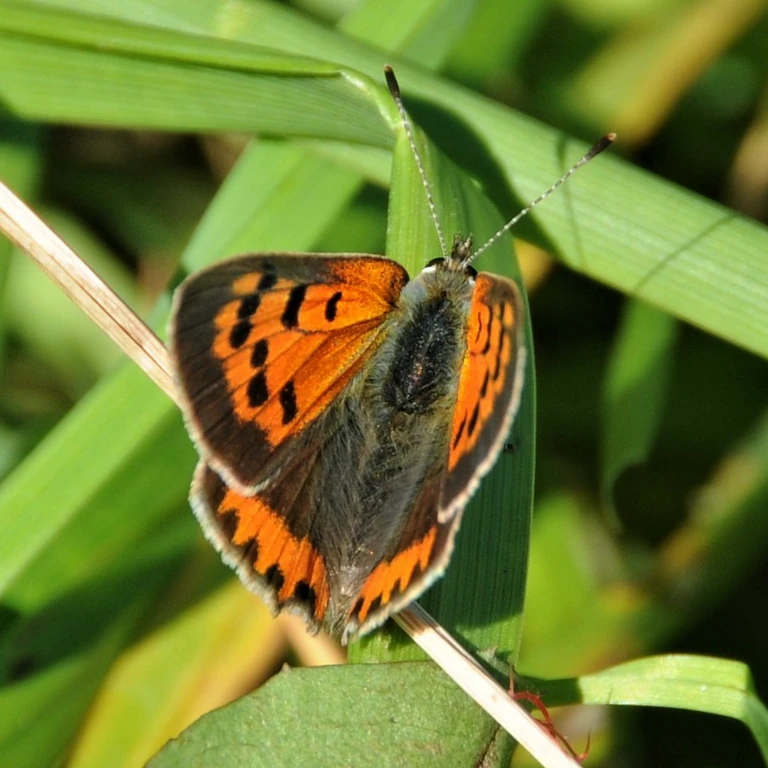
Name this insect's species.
Lycaena phlaeas
